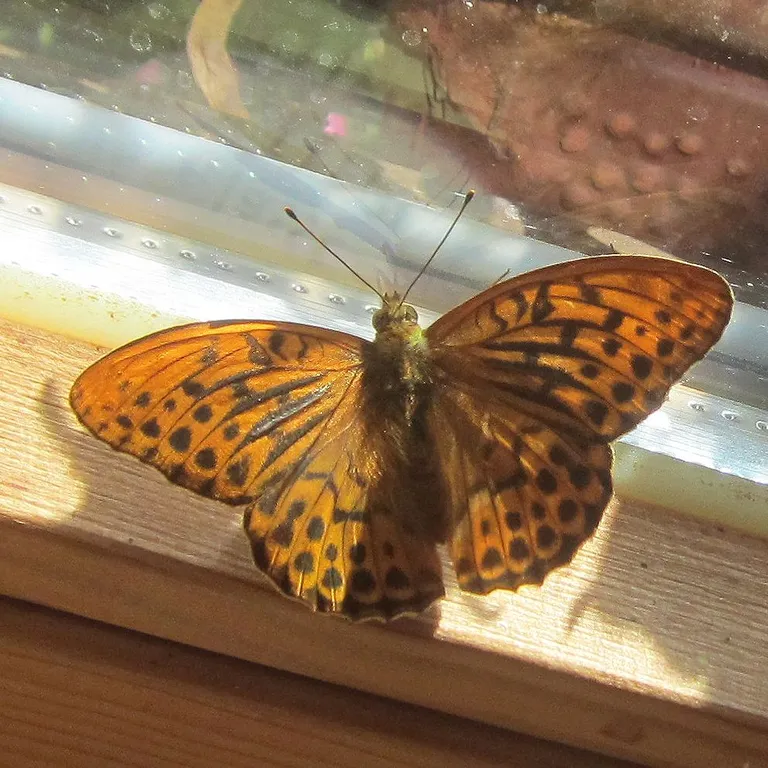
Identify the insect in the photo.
Argynnis paphia
